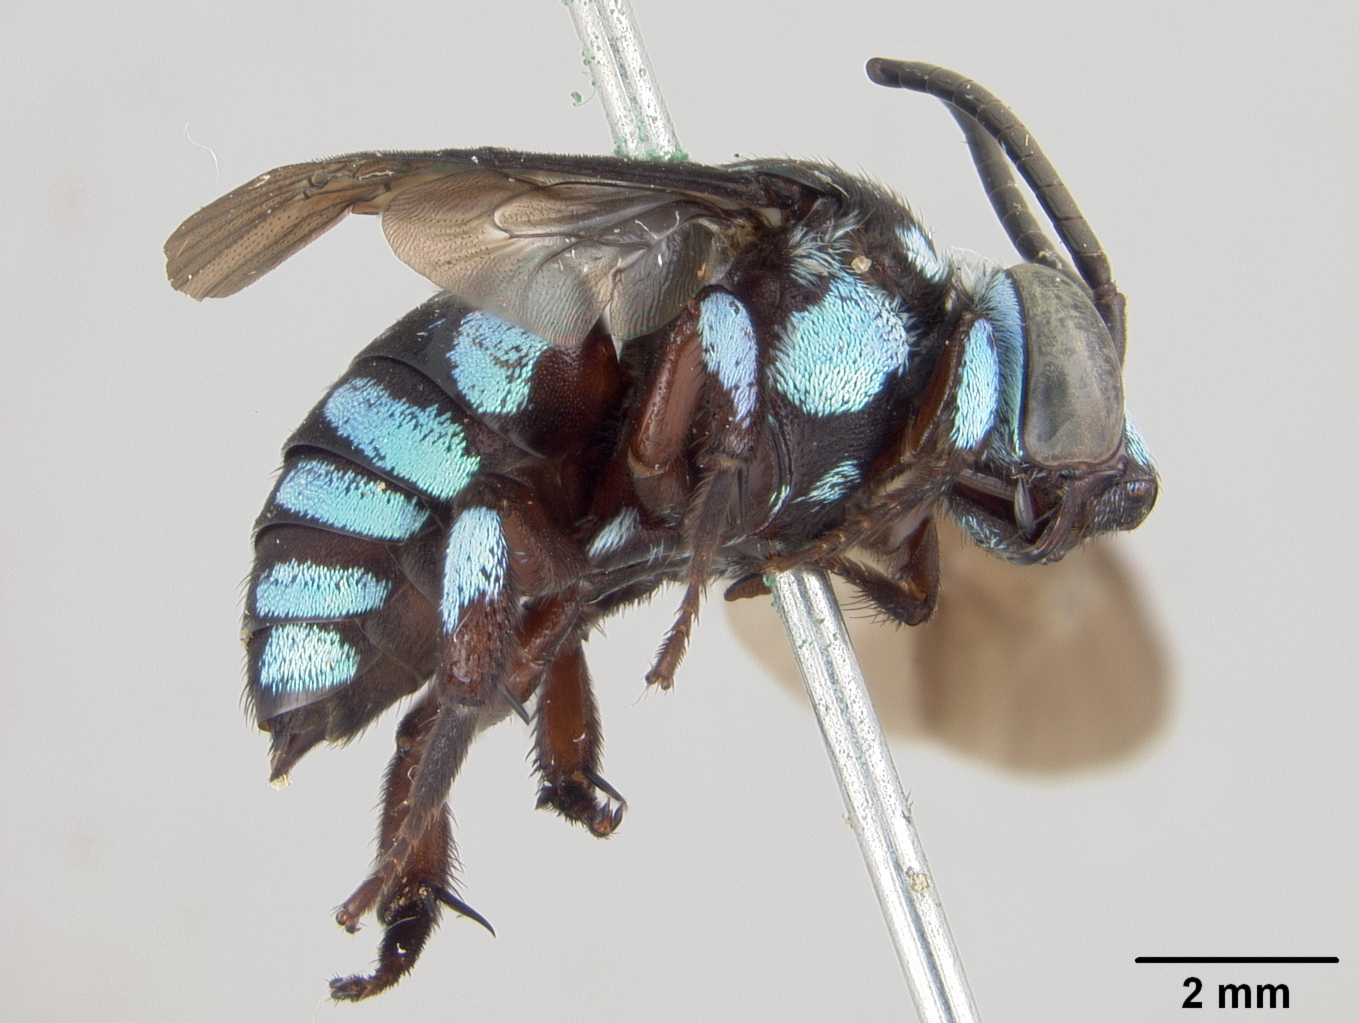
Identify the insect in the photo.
Crocisa omissa
